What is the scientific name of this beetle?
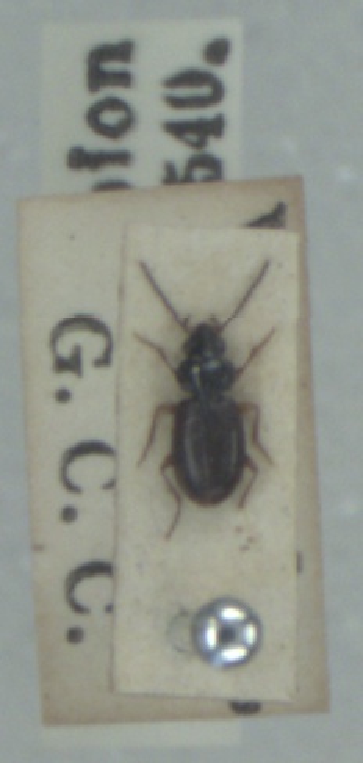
Bembidion mannerheimii
